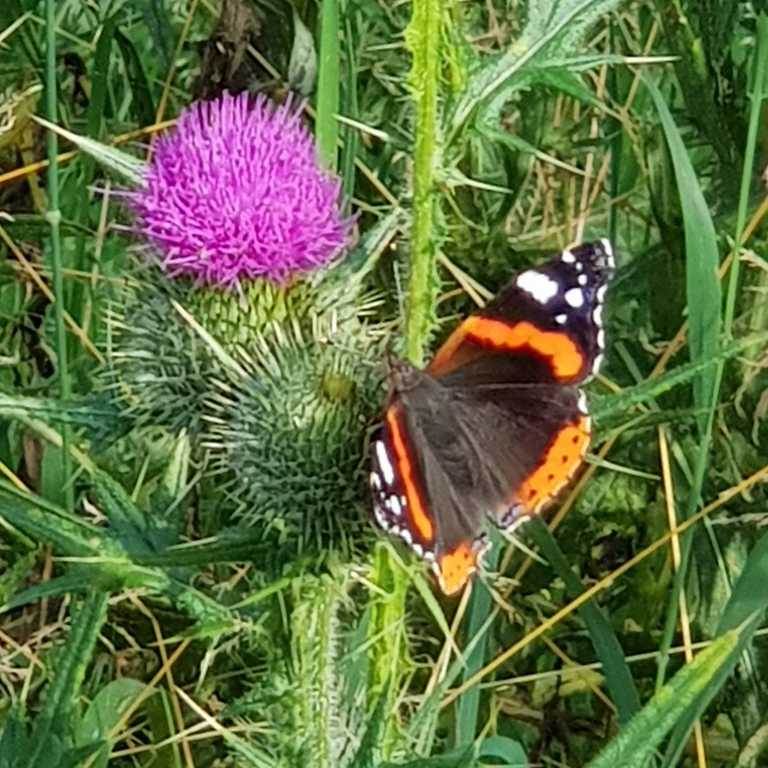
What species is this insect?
Vanessa atalanta
